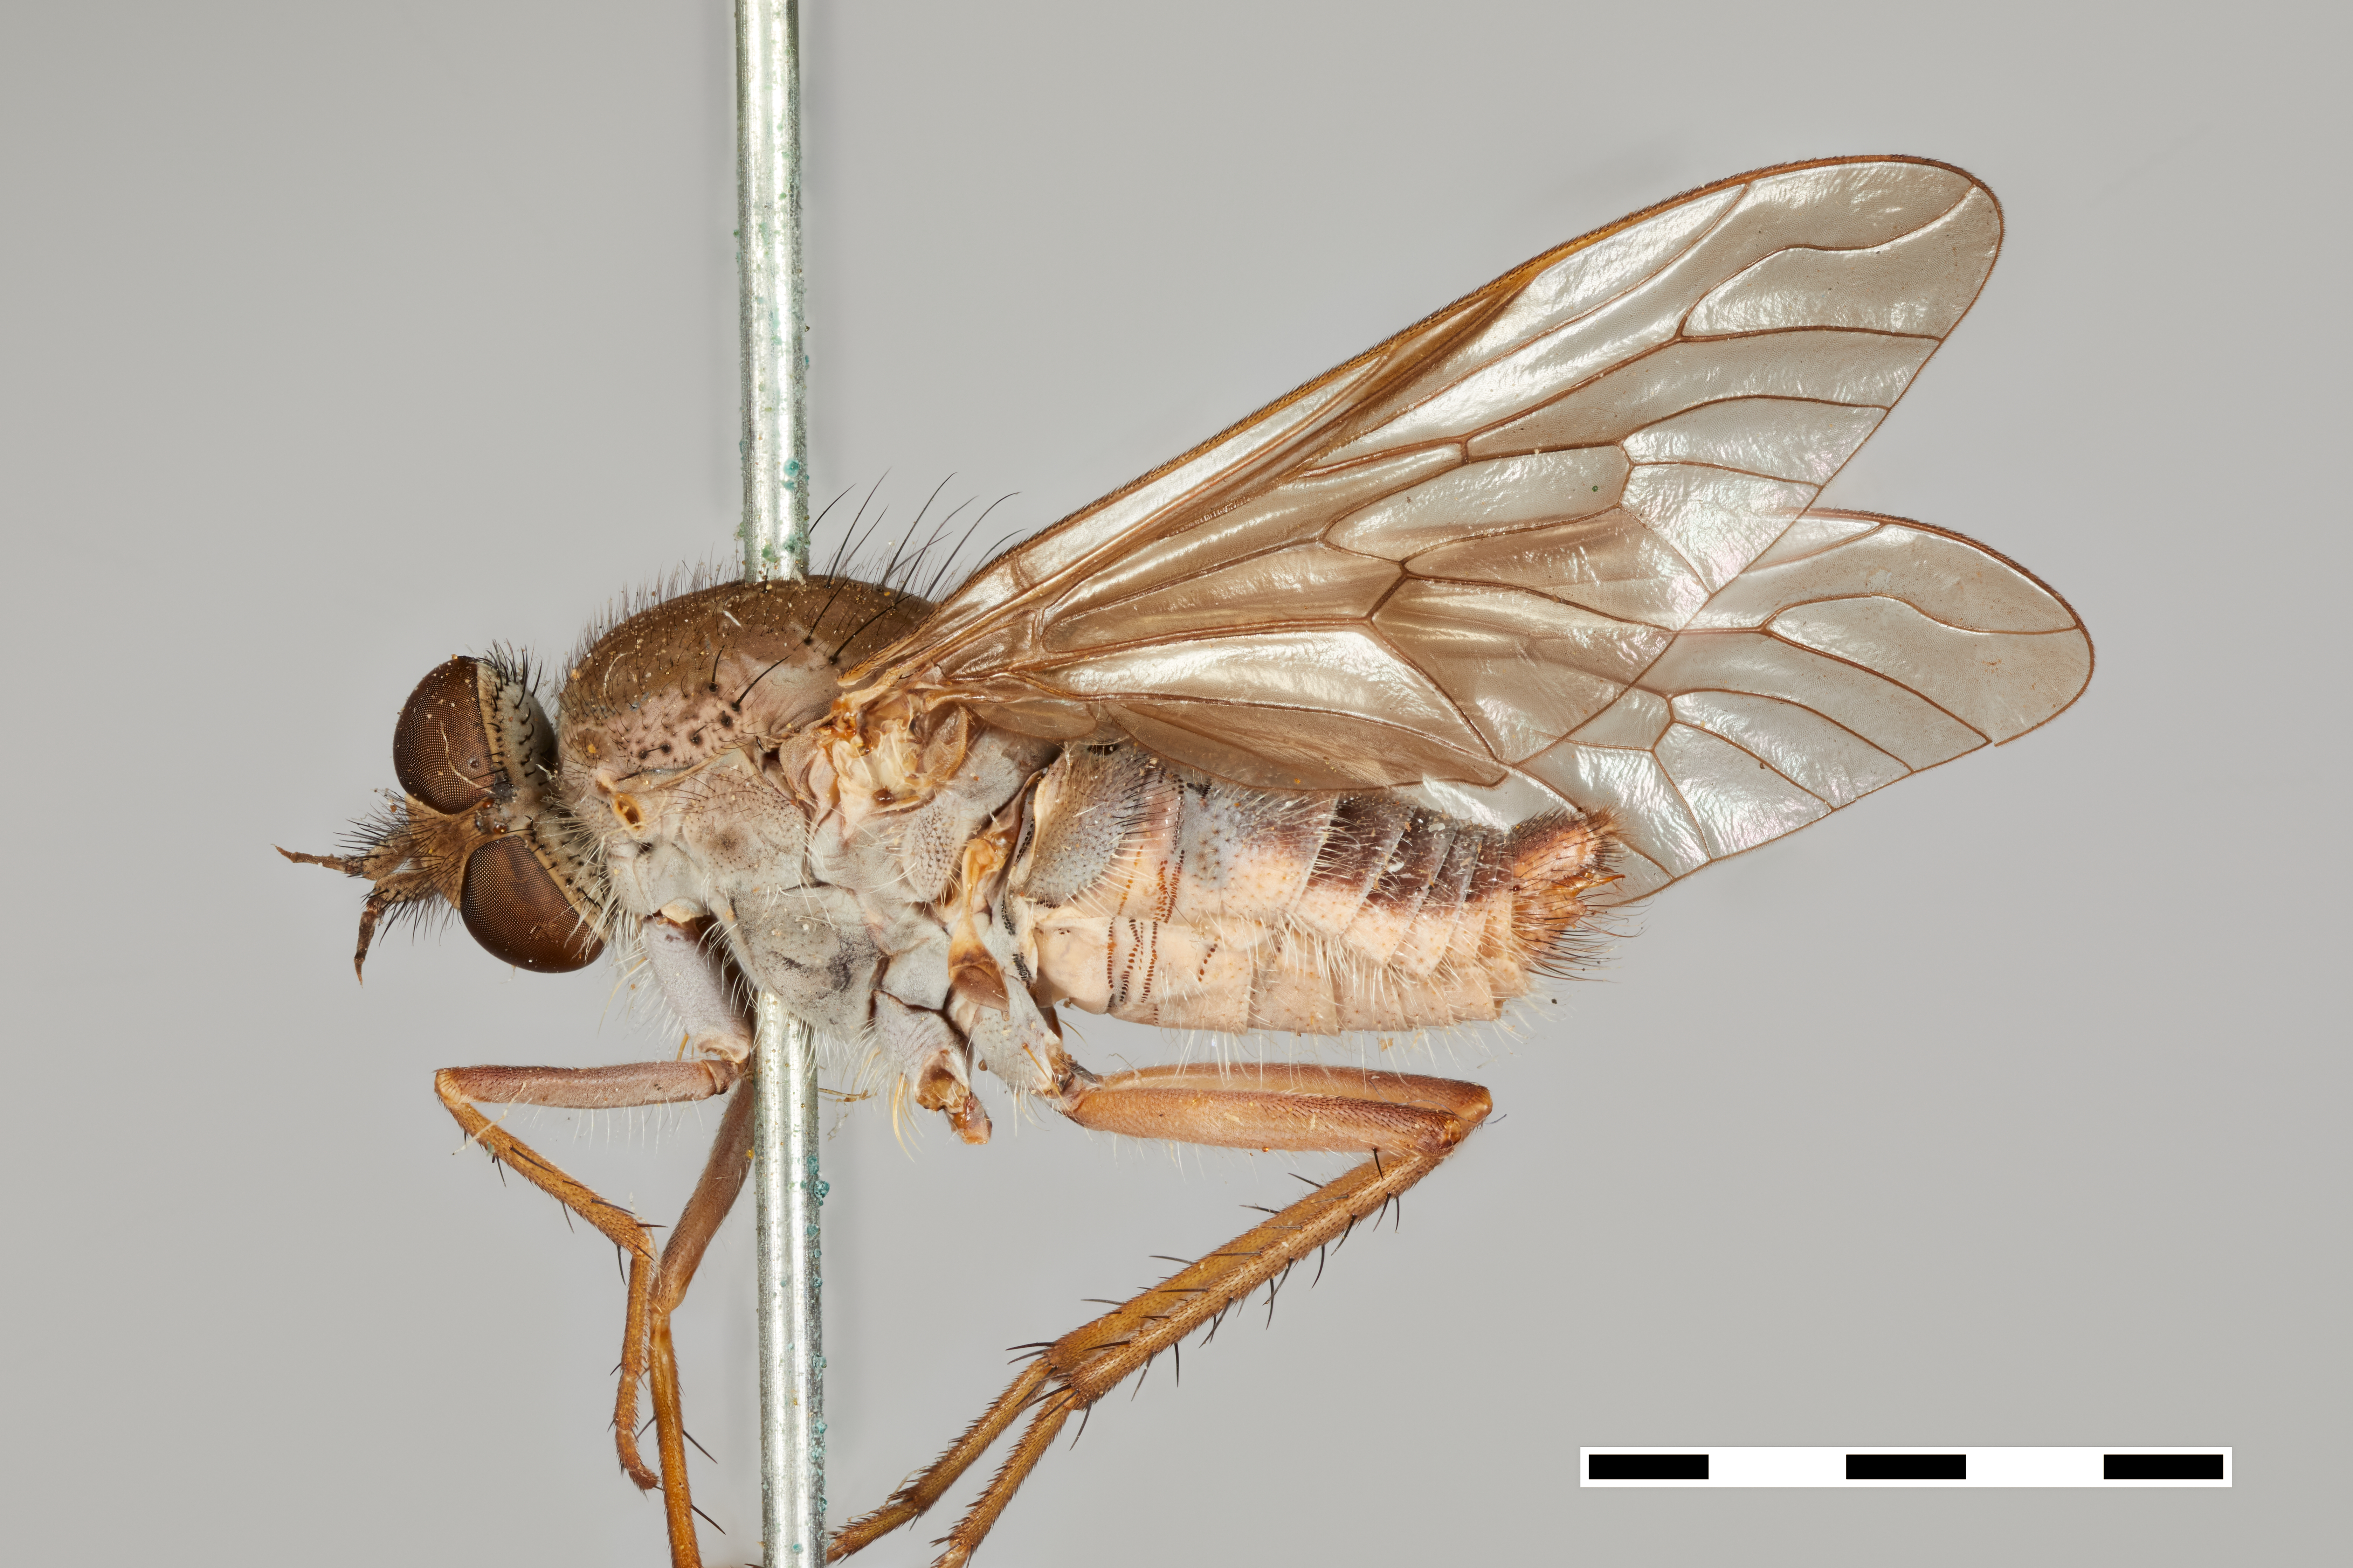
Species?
Dialineura pallidiventris
